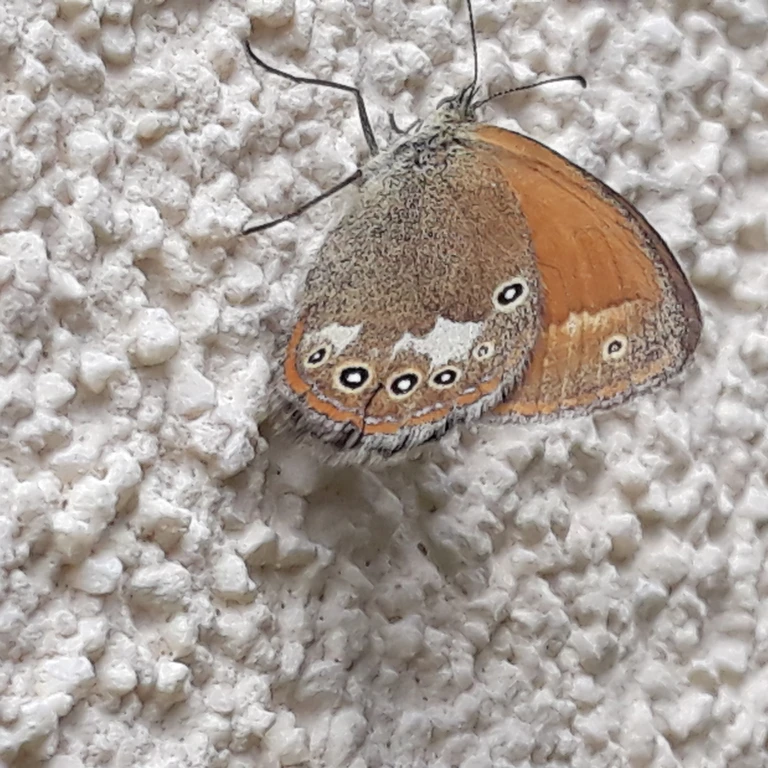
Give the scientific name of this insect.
Coenonympha glycerion (also Coenonympha iphis)
